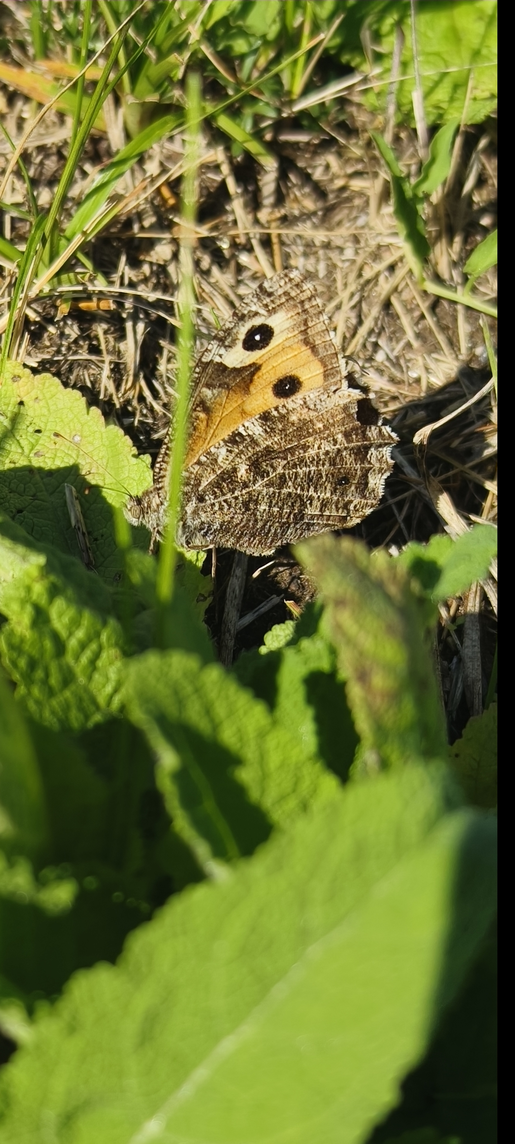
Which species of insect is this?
Hipparchia semele
